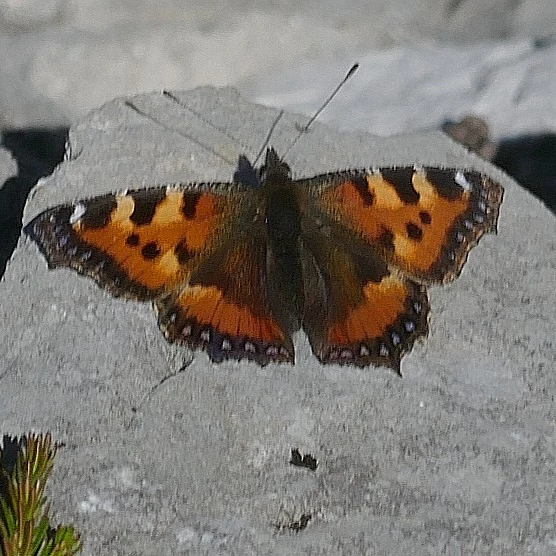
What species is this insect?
Aglais urticae
